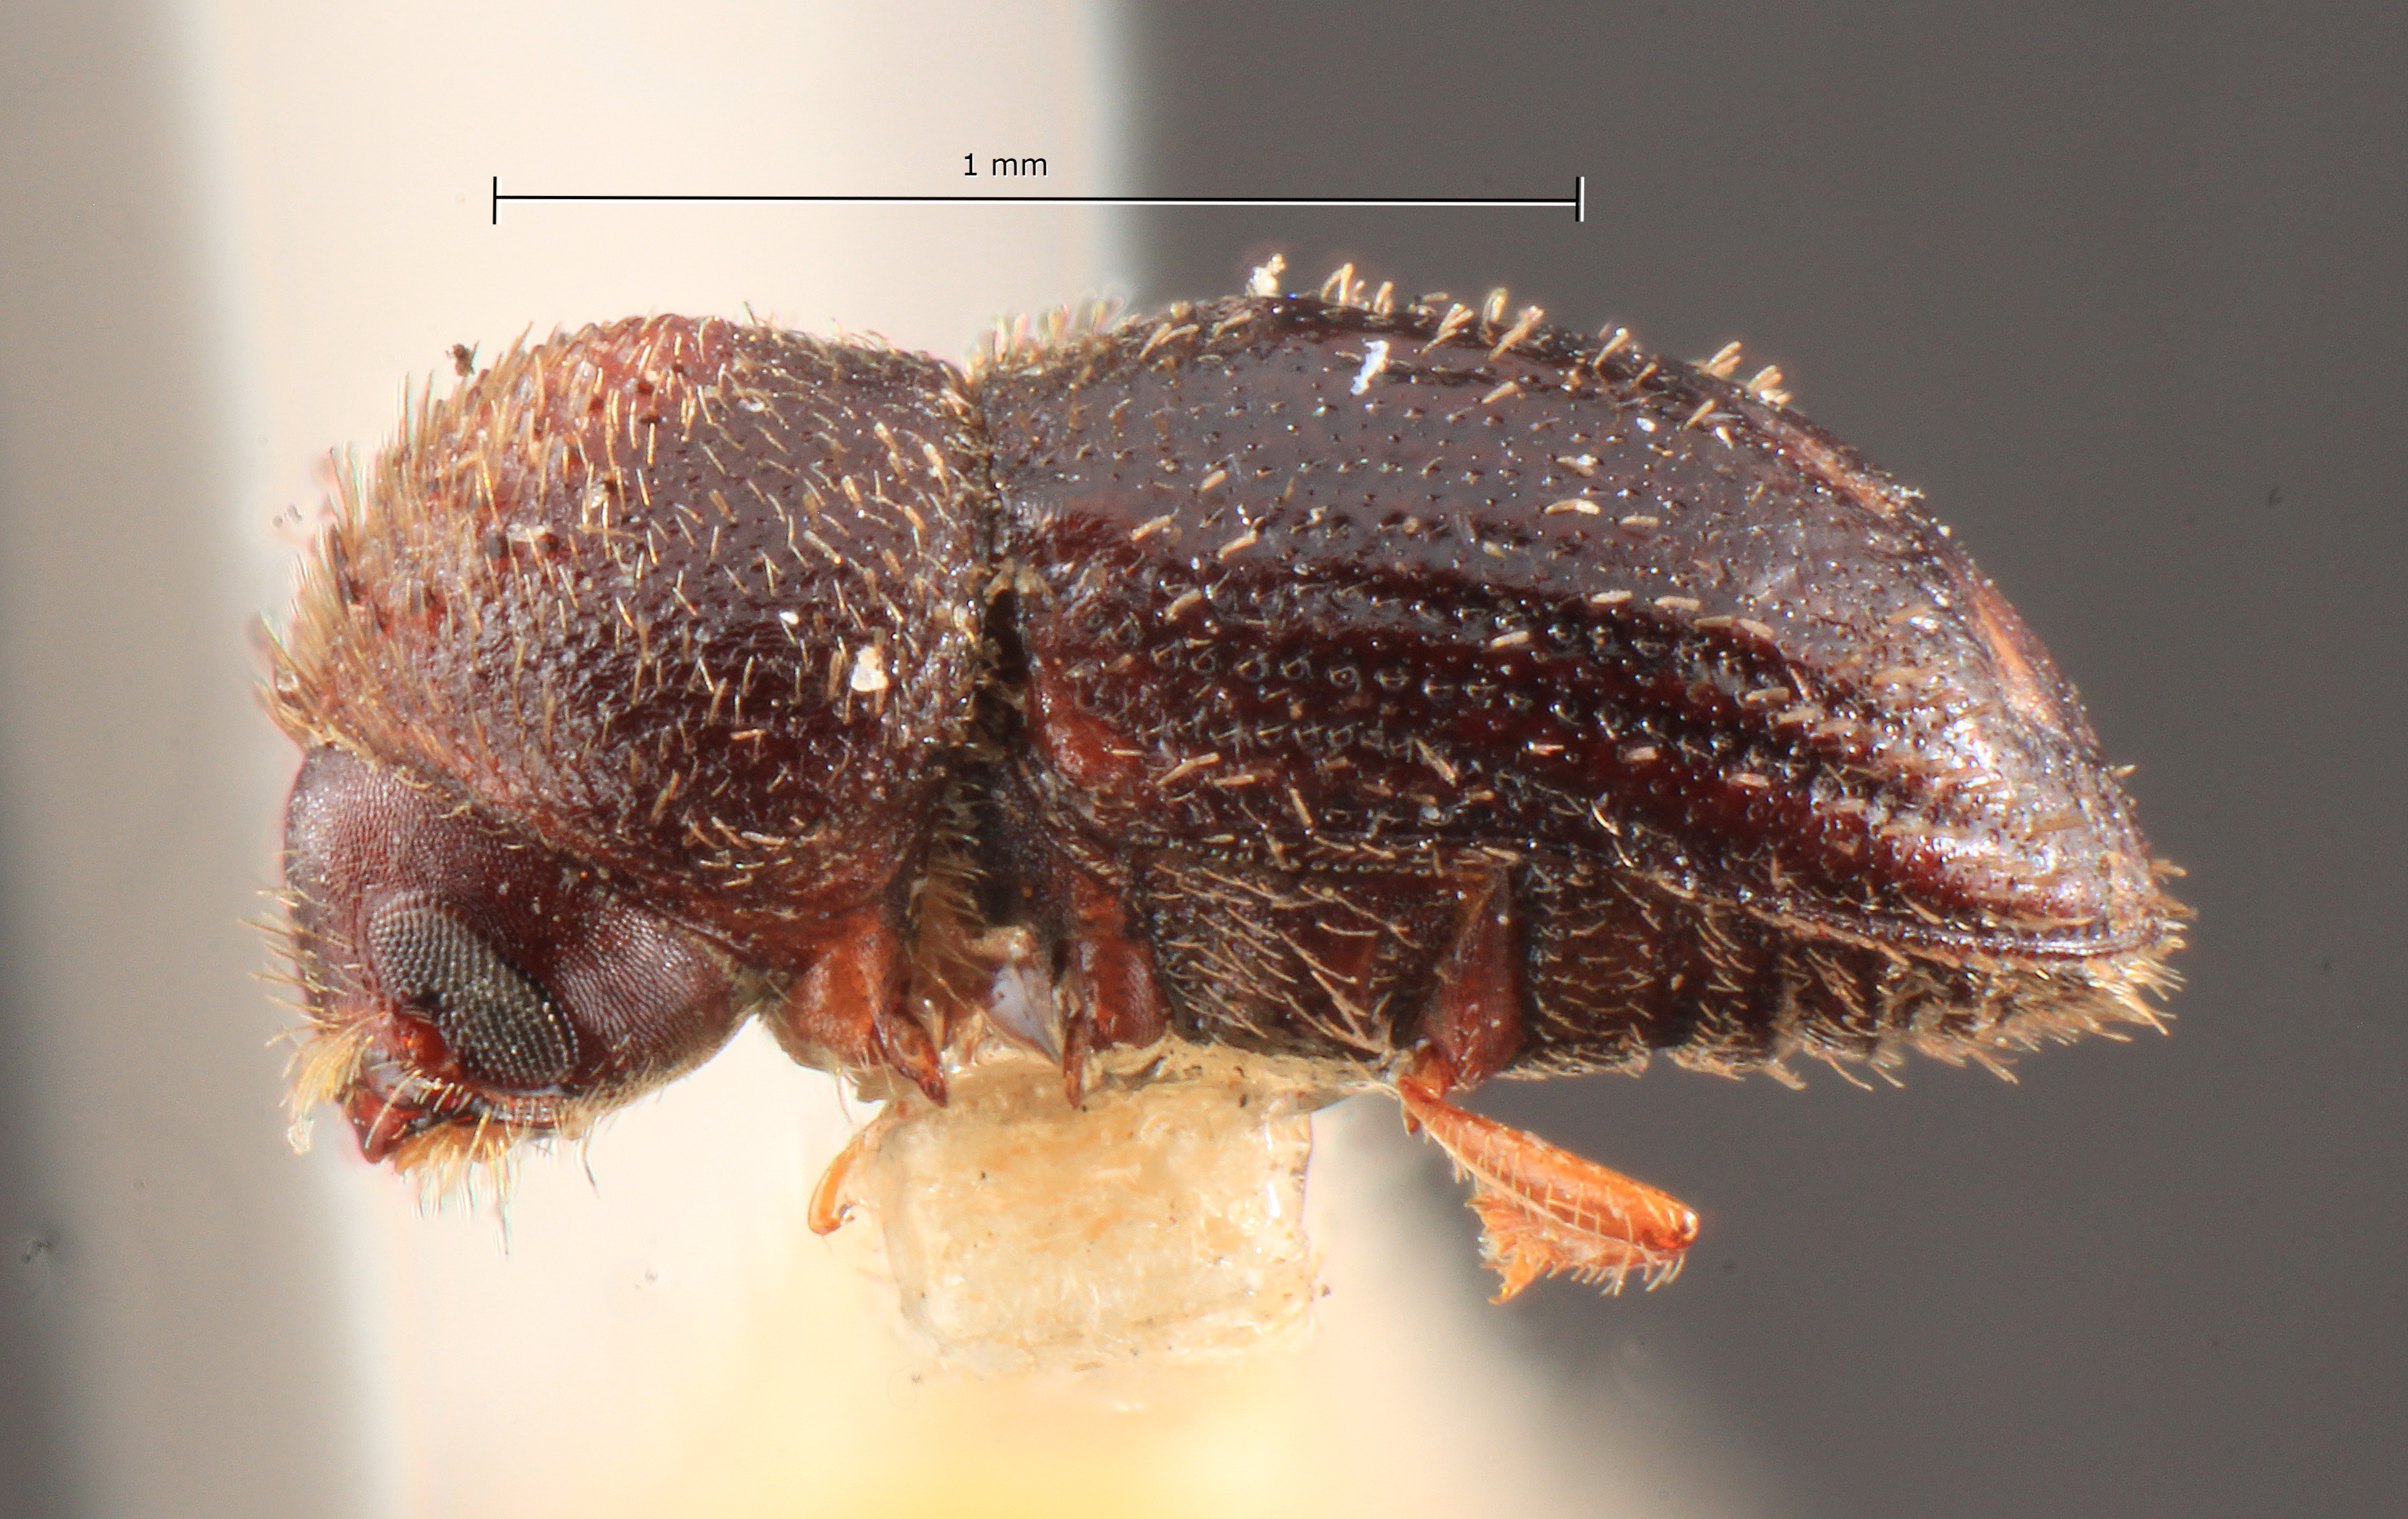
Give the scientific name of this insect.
Stephanoderes liberiensis
